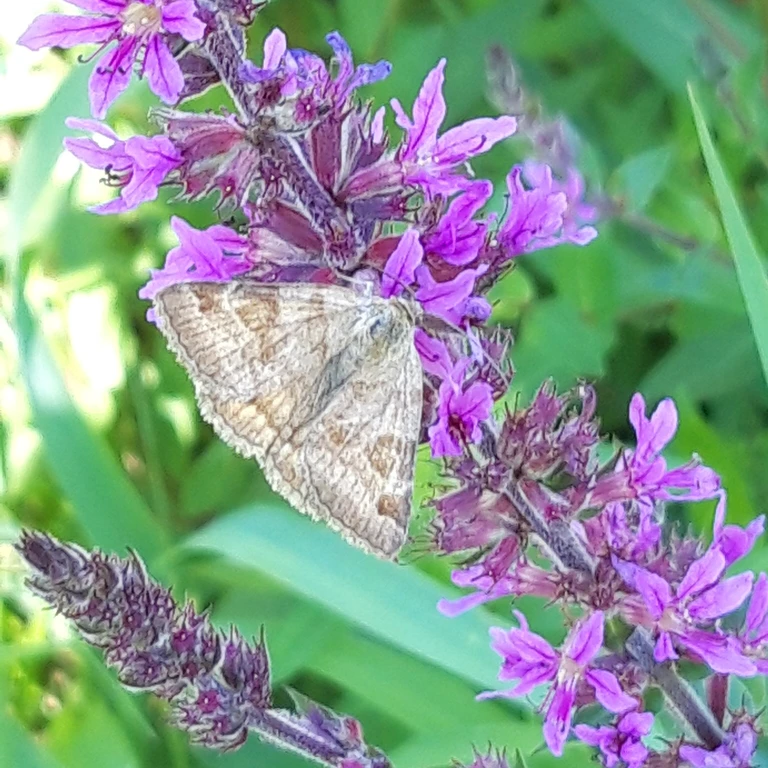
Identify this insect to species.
Euclidia glyphica
